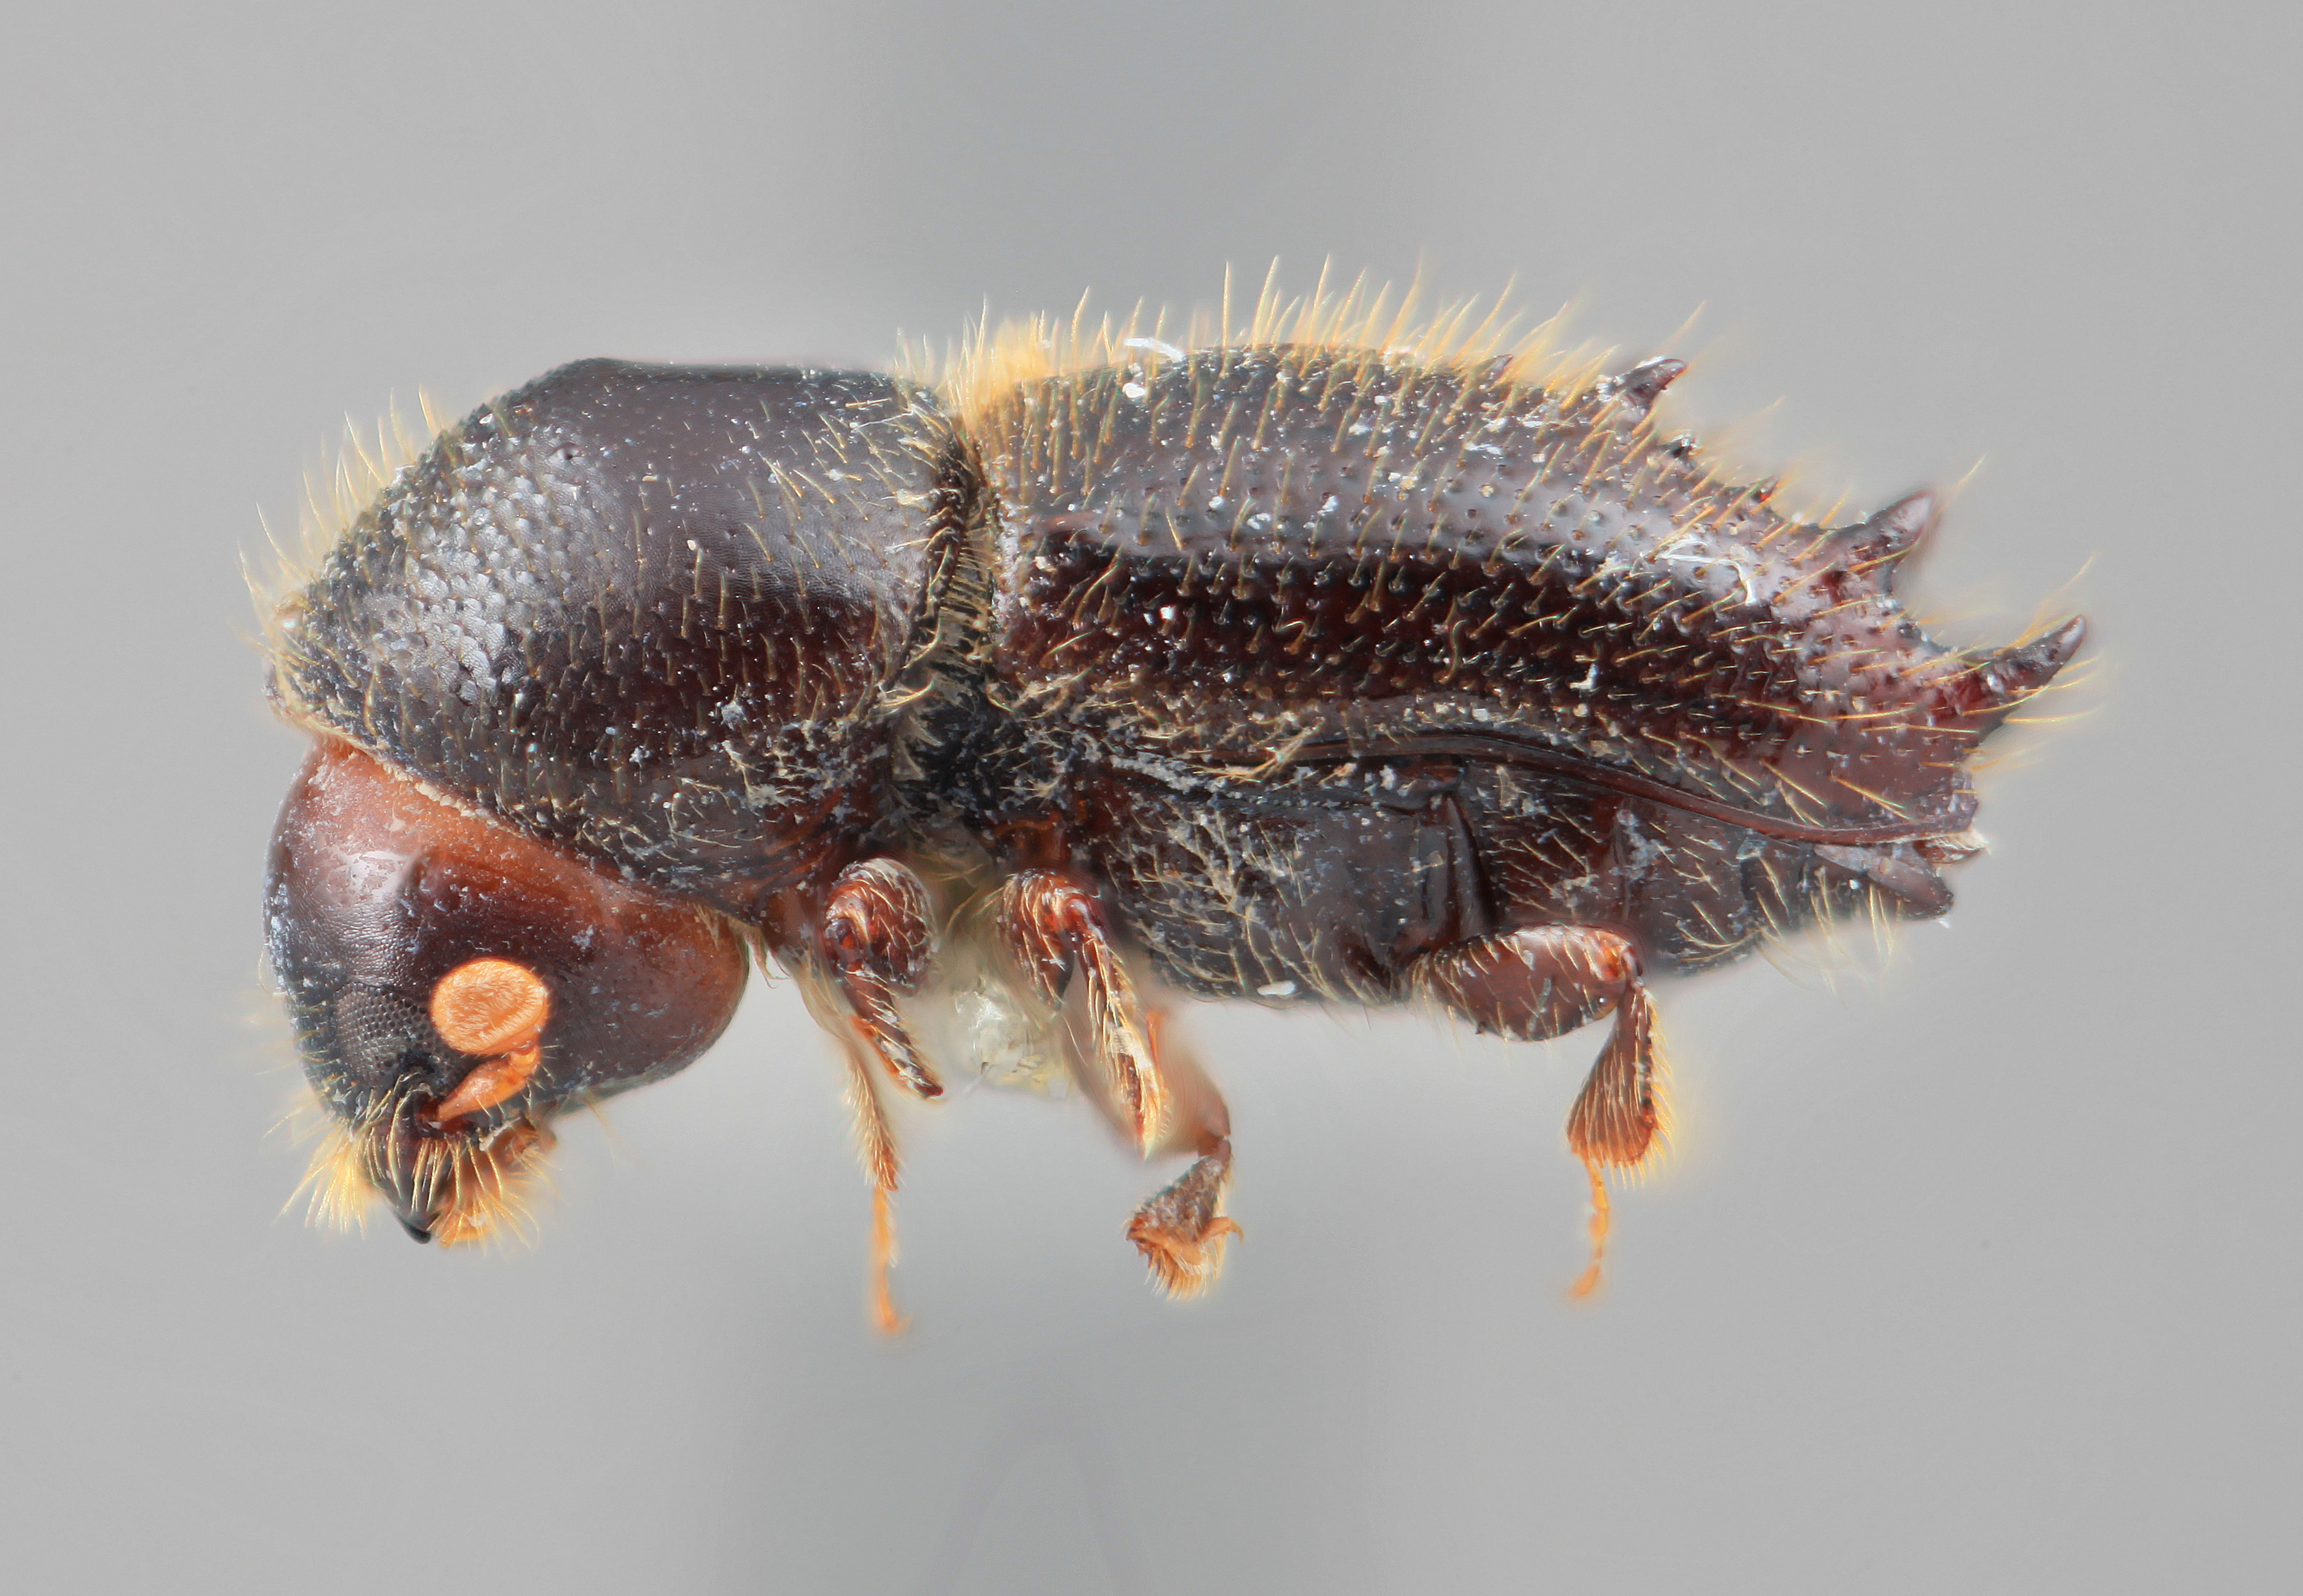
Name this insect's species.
Xyleborinus dirus
